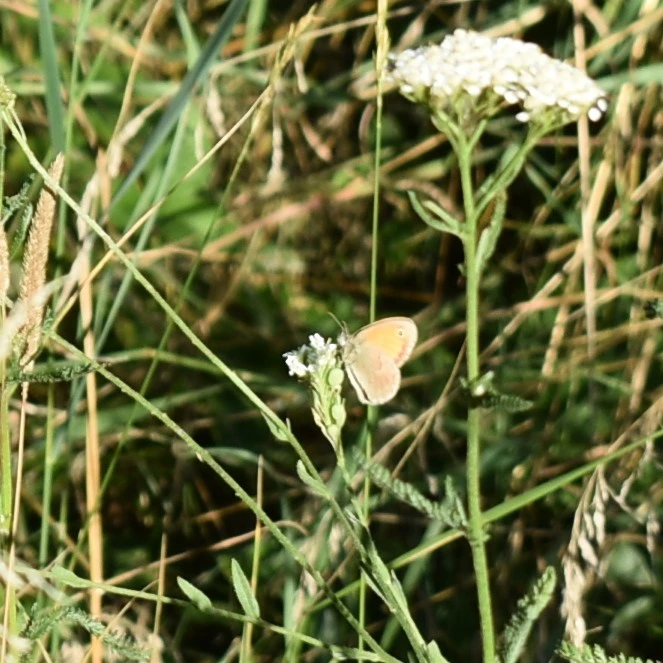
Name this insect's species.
Coenonympha pamphilus
